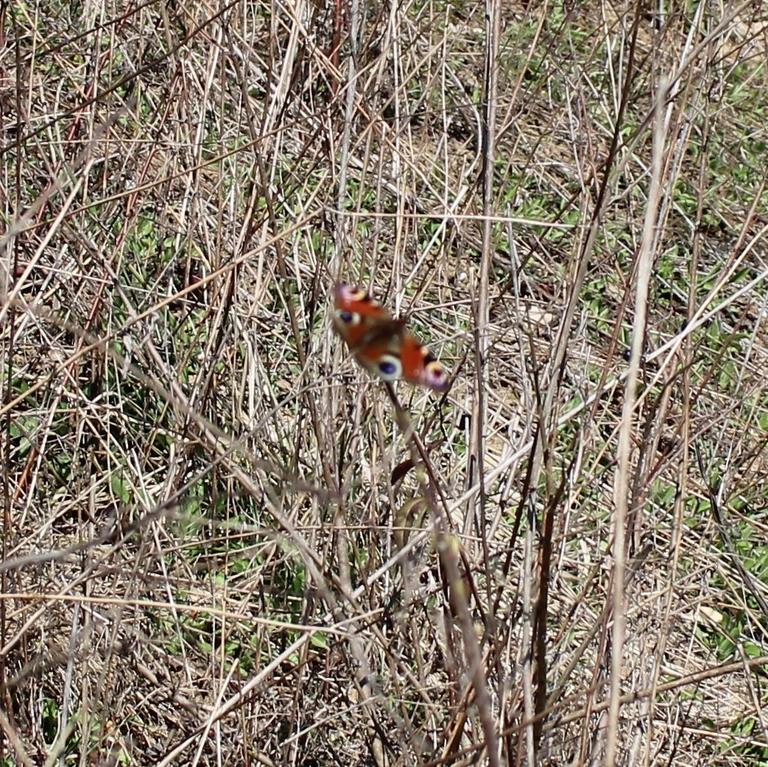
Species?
Aglais io
